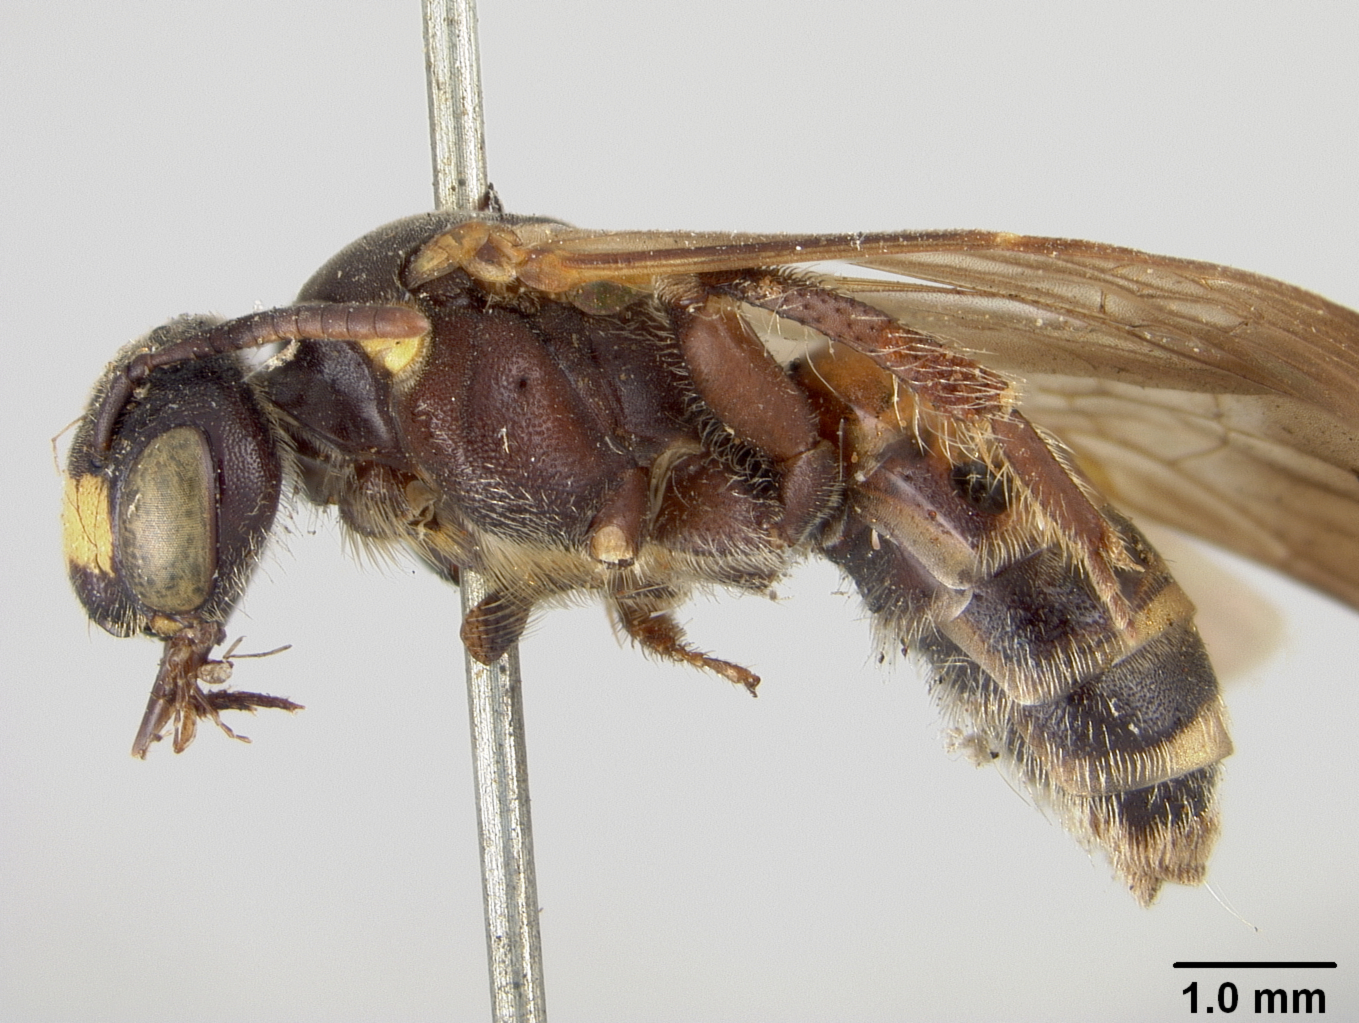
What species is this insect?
Calliopsis tricolor
